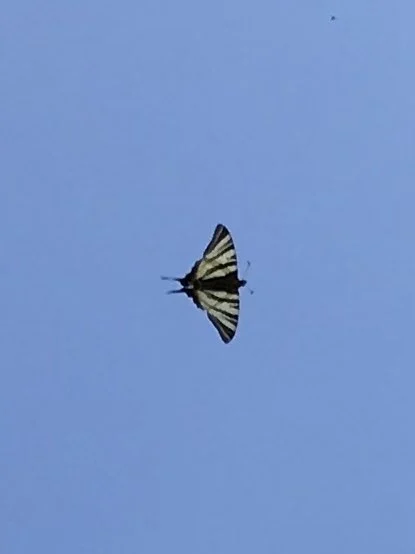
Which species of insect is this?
Iphiclides podalirius
